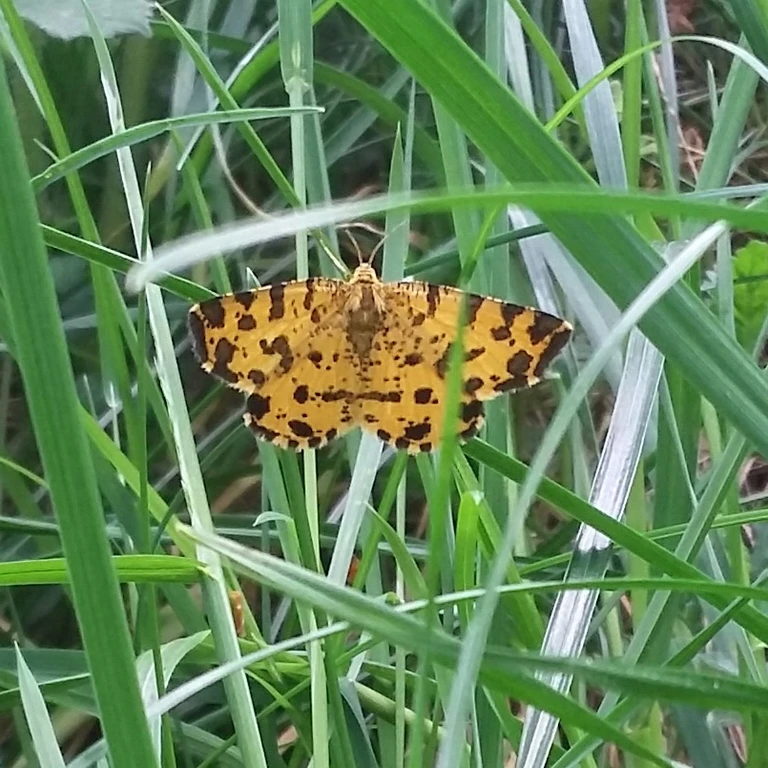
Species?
Pseudopanthera macularia
